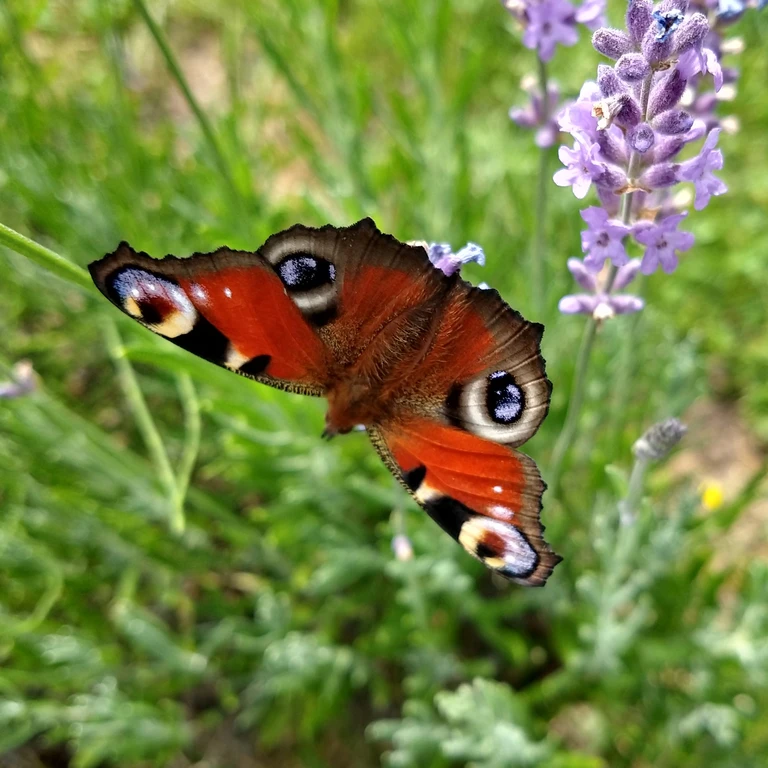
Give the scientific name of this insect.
Aglais io
